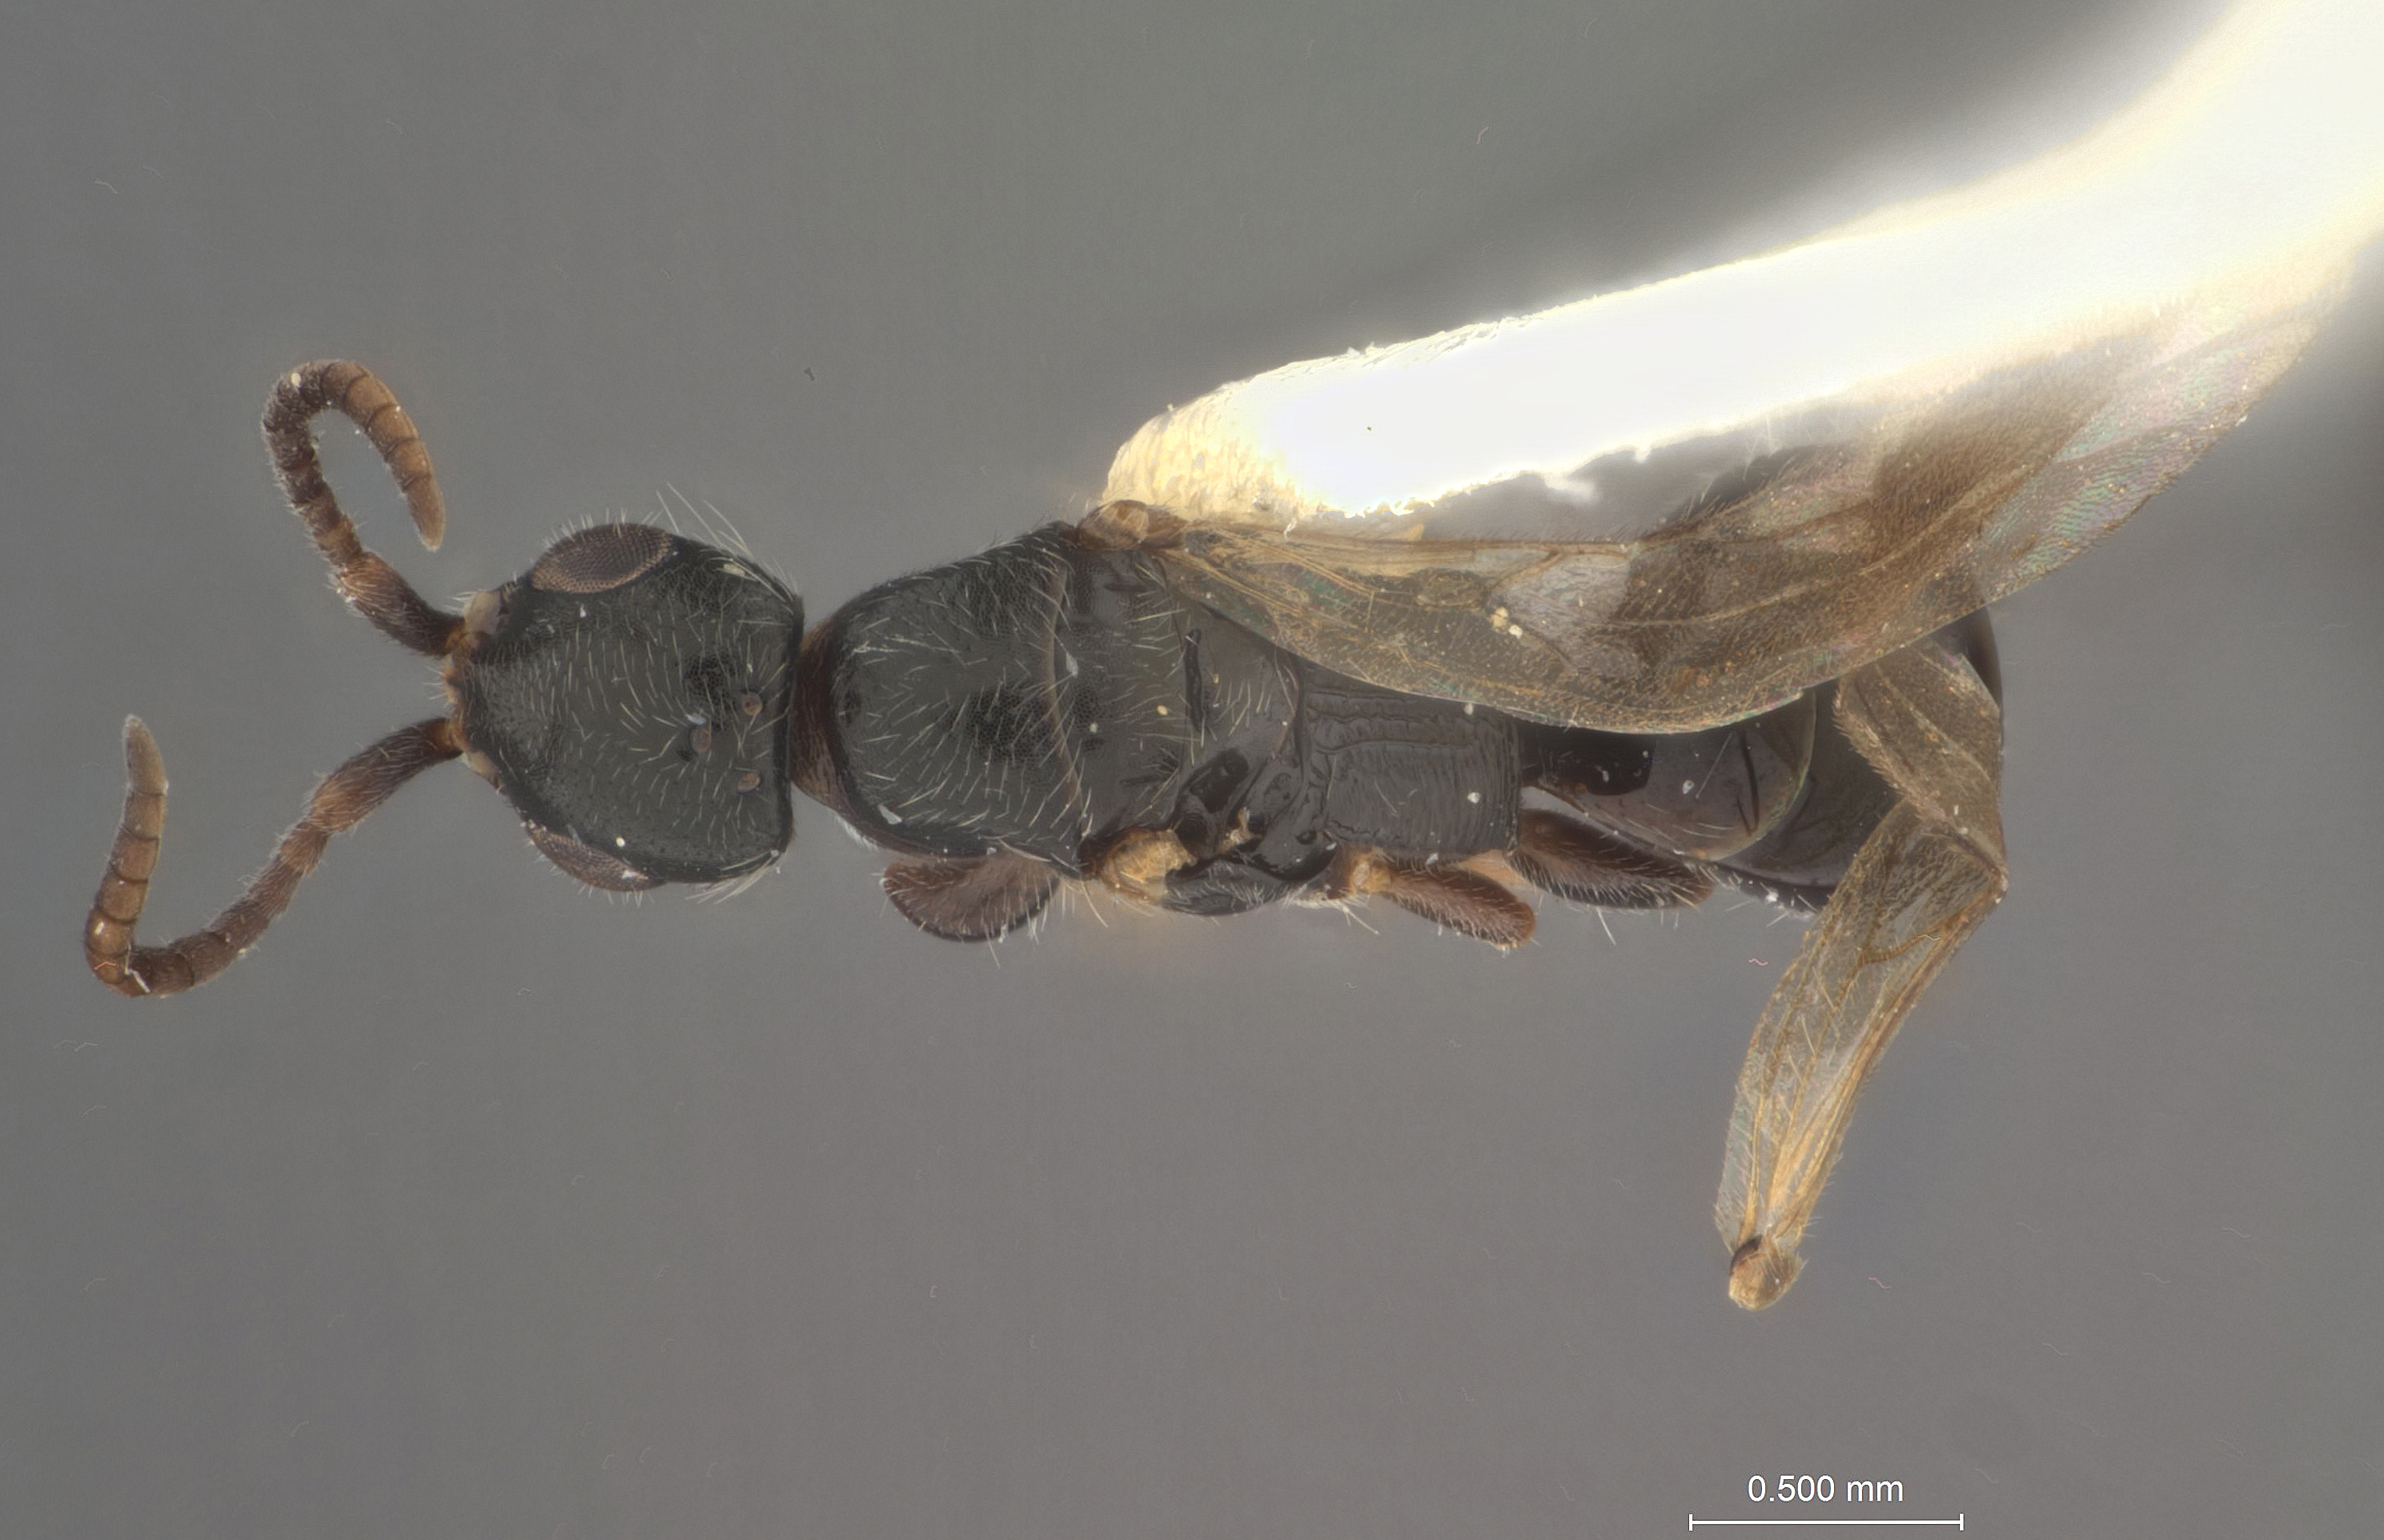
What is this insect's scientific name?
Holepyris breviceps
